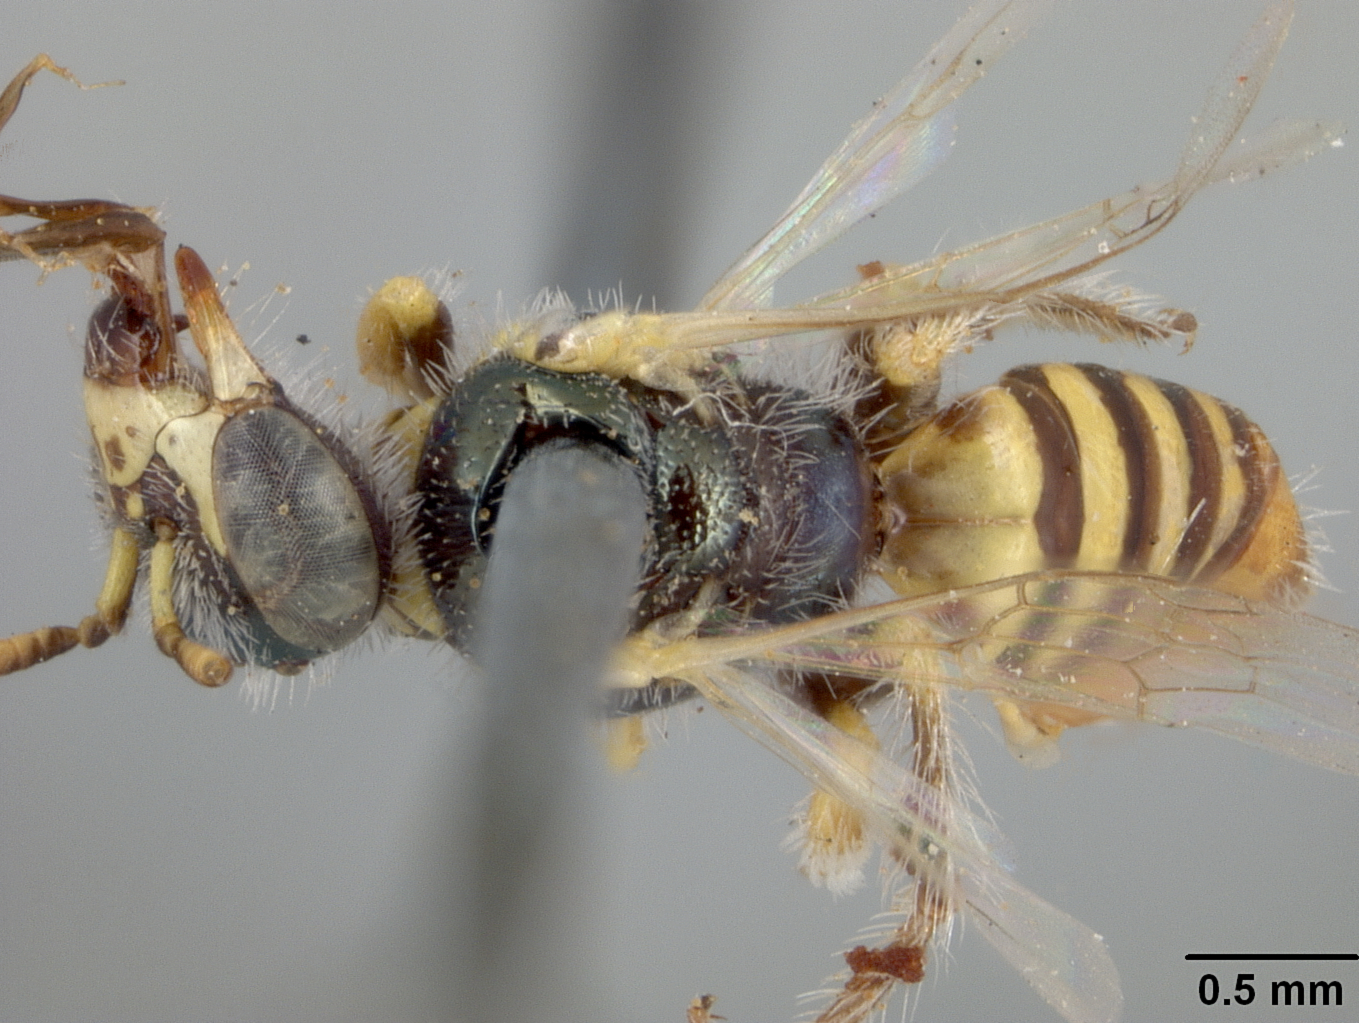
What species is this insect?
Perdita heliotropii
